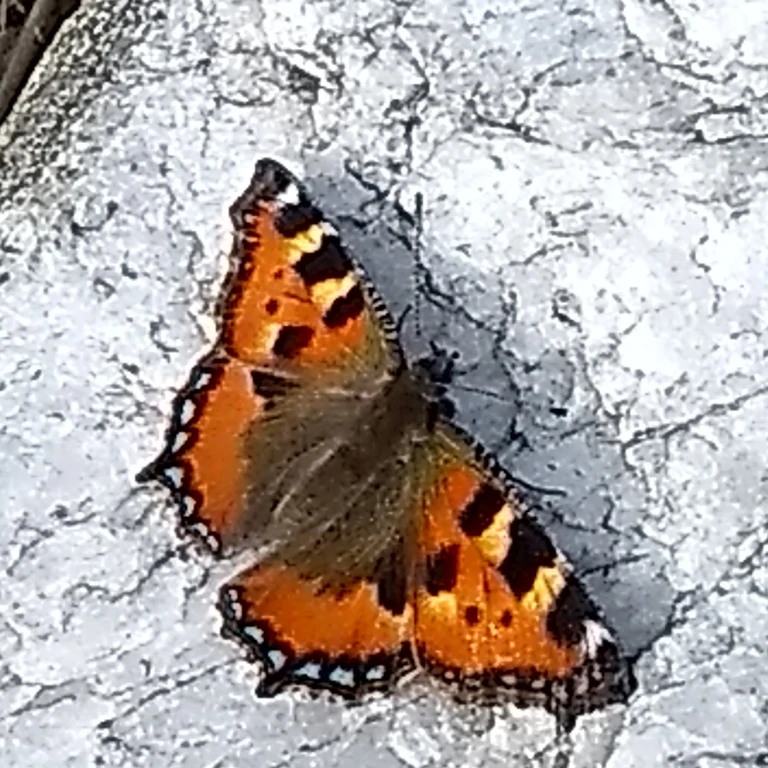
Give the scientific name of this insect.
Aglais urticae
